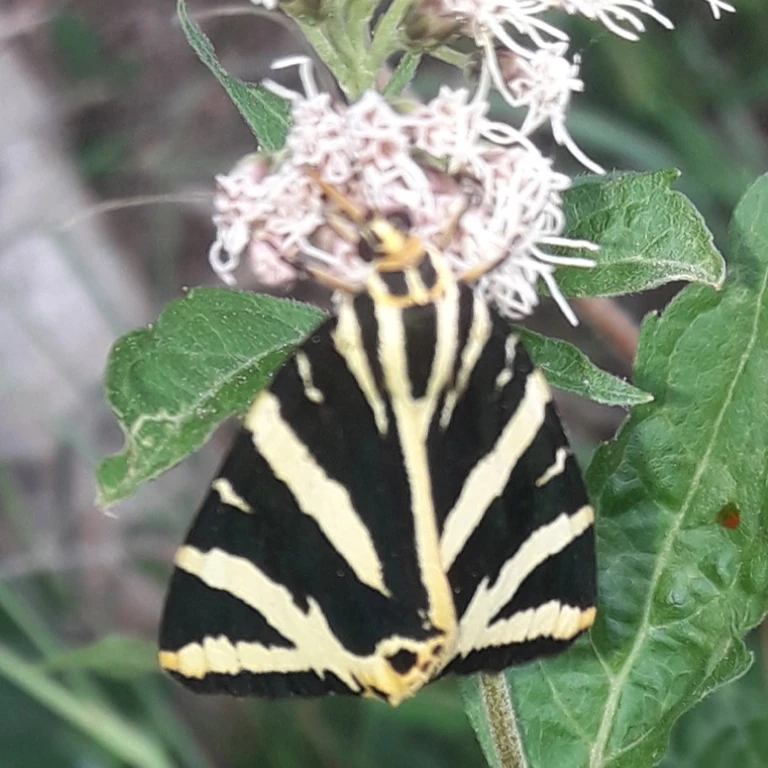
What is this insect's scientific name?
Euplagia quadripunctaria
